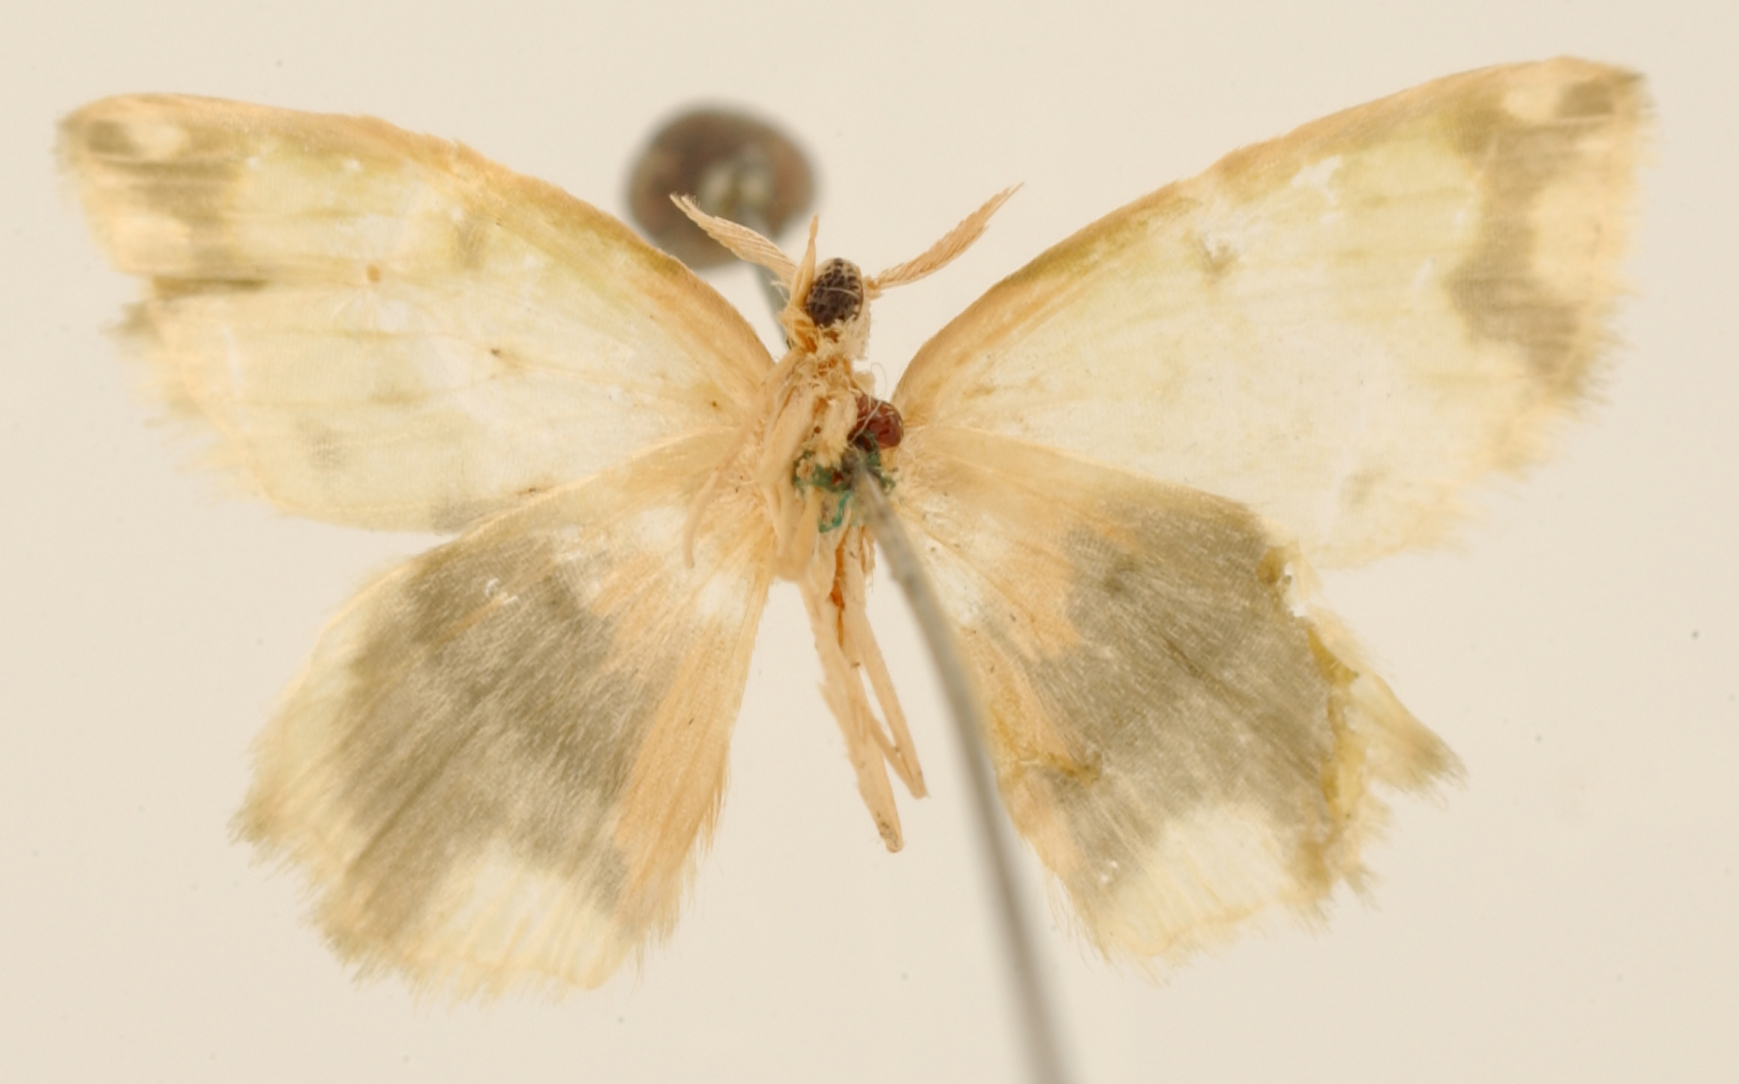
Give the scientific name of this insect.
Hydata digma
